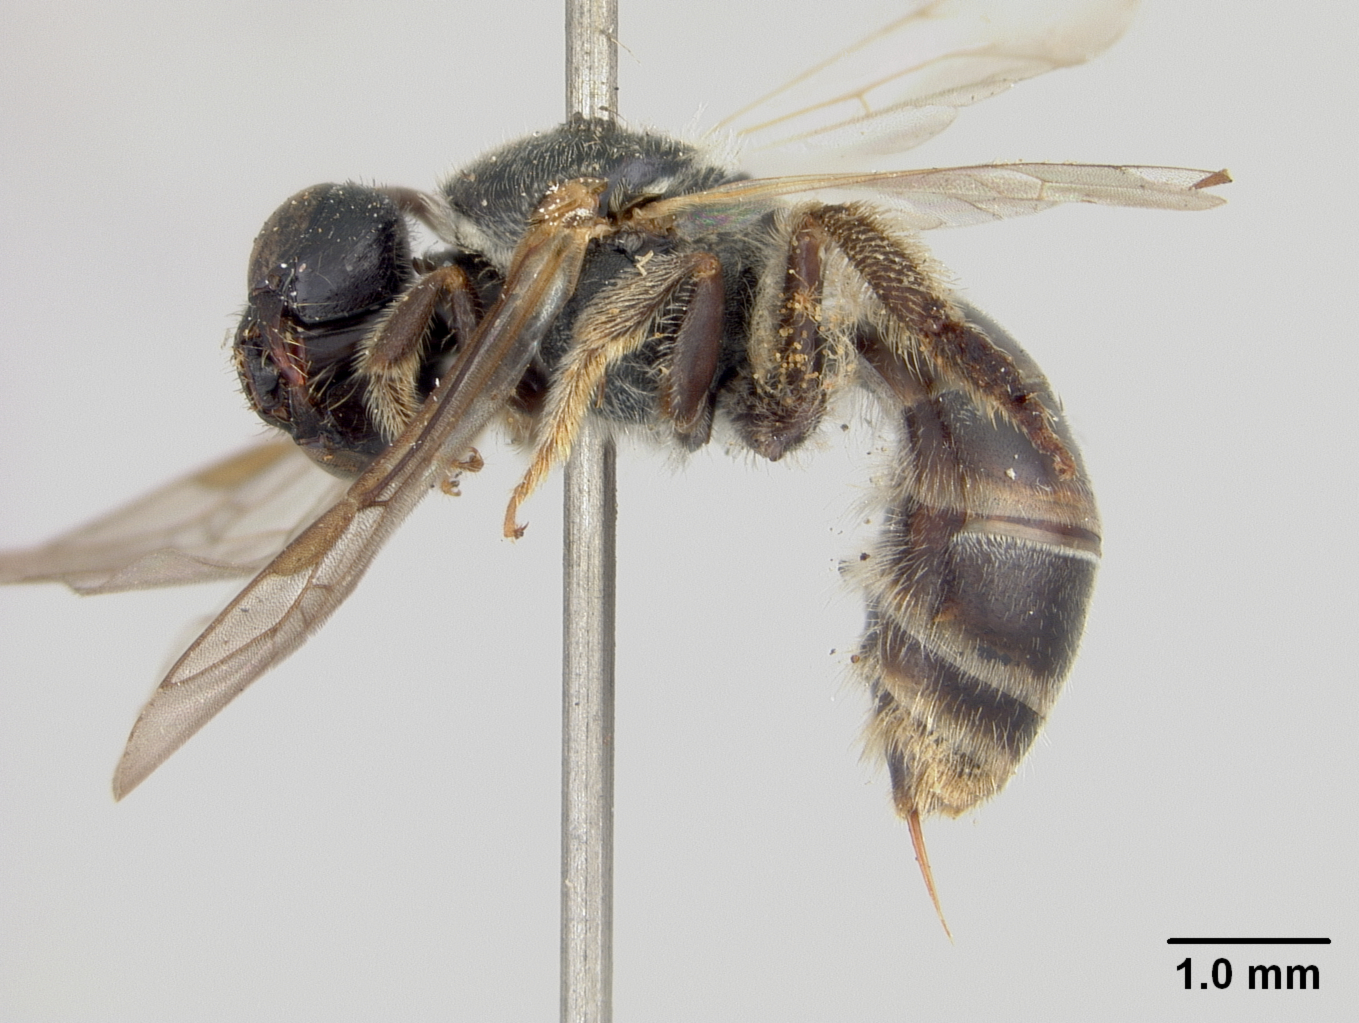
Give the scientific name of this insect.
Halictus davaonis
